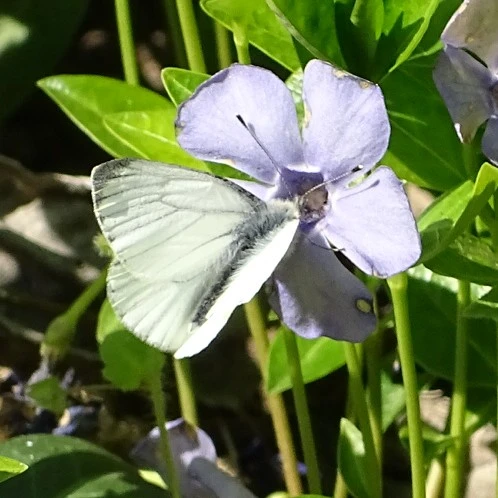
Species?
Pieris napi
